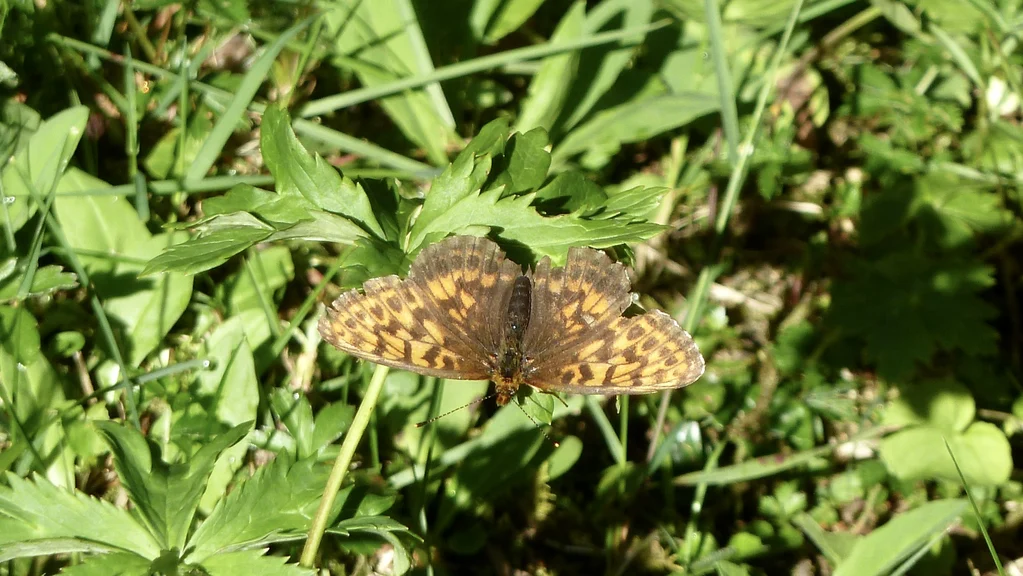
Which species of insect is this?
Boloria thore
